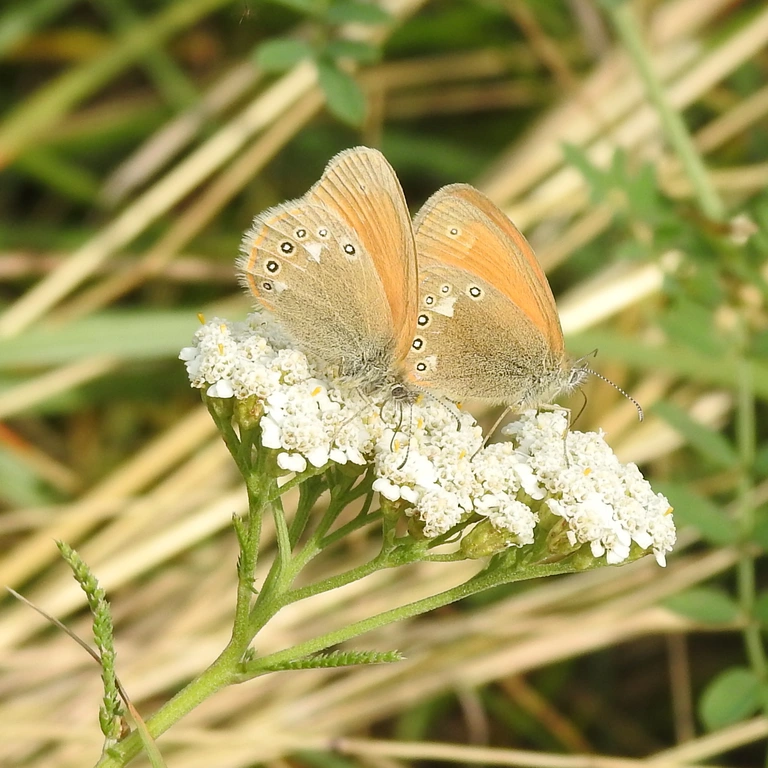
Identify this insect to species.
Coenonympha glycerion (also Coenonympha iphis)
